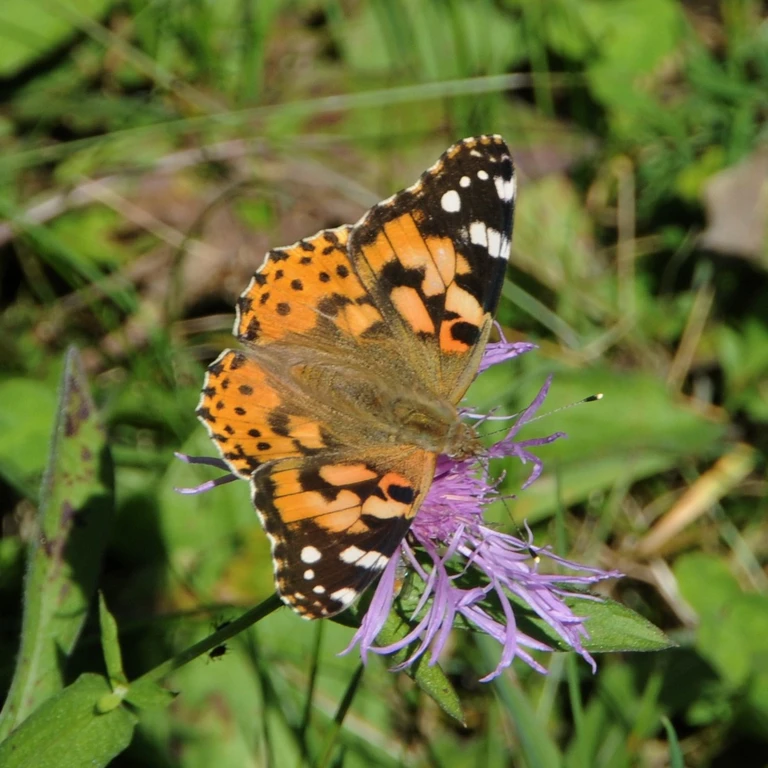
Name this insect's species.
Vanessa cardui
